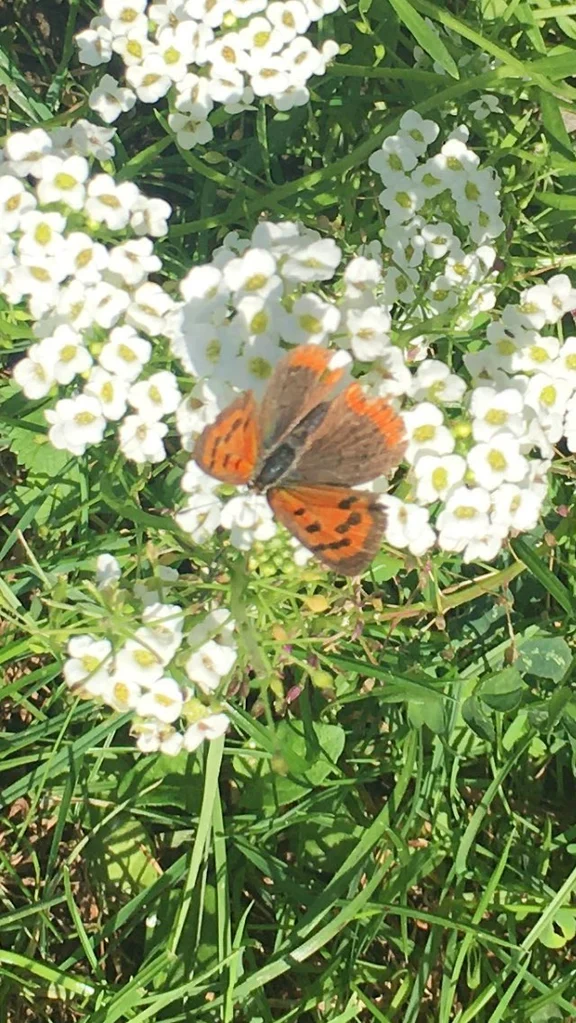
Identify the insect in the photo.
Lycaena phlaeas
